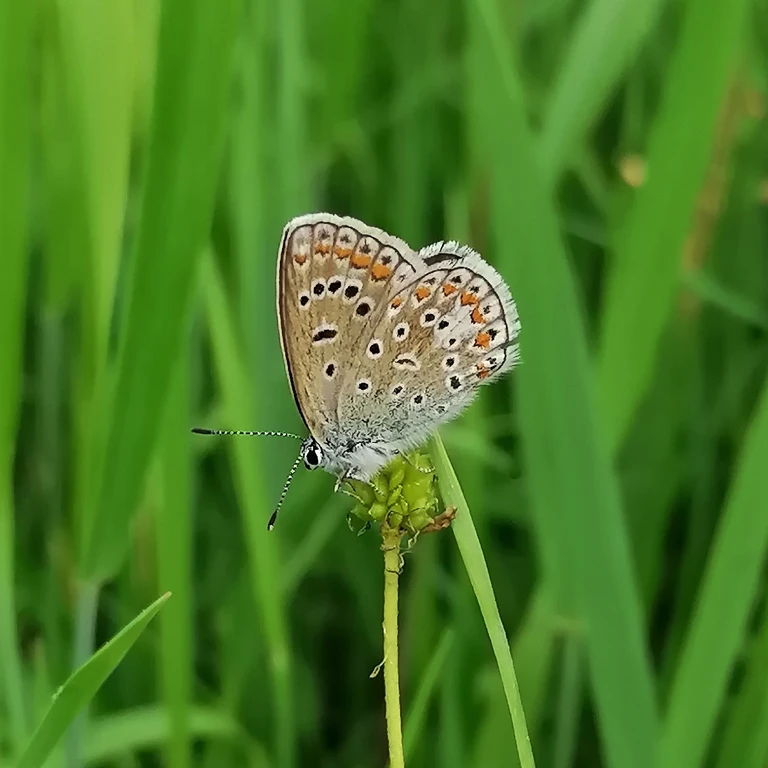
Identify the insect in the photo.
Polyommatus icarus
